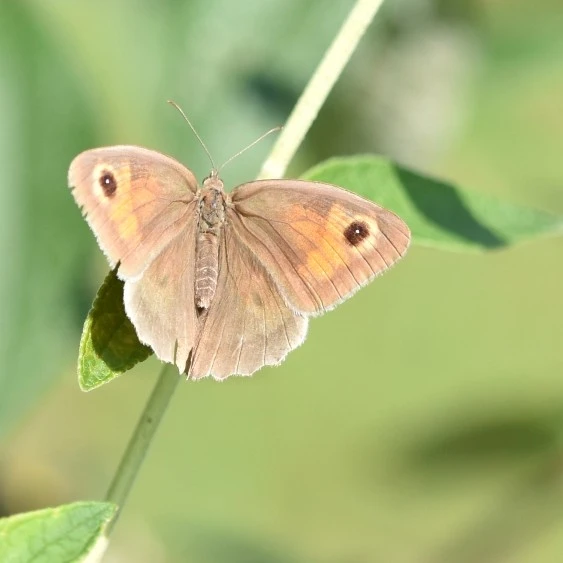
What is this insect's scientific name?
Maniola jurtina
